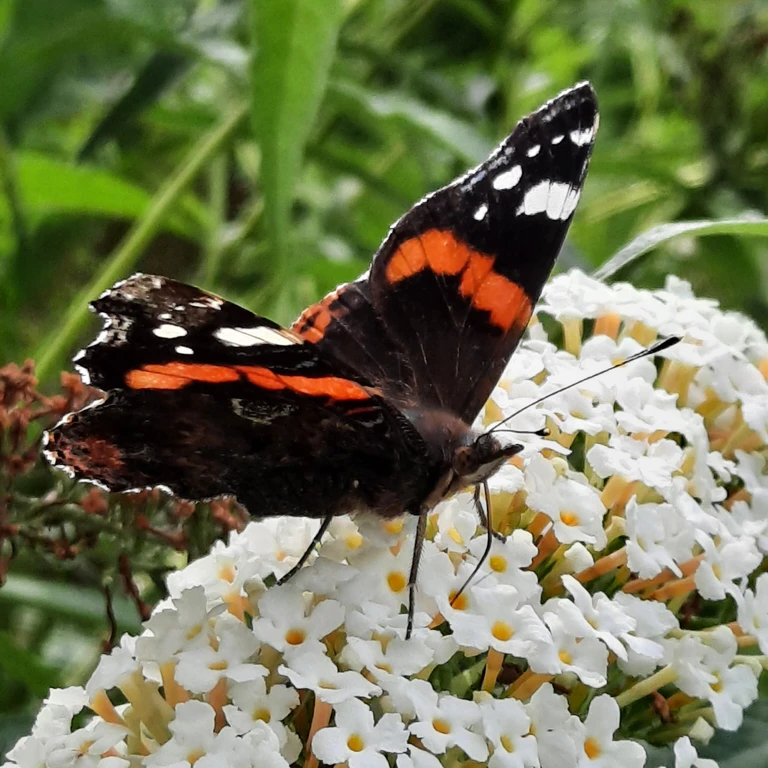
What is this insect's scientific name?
Vanessa atalanta
